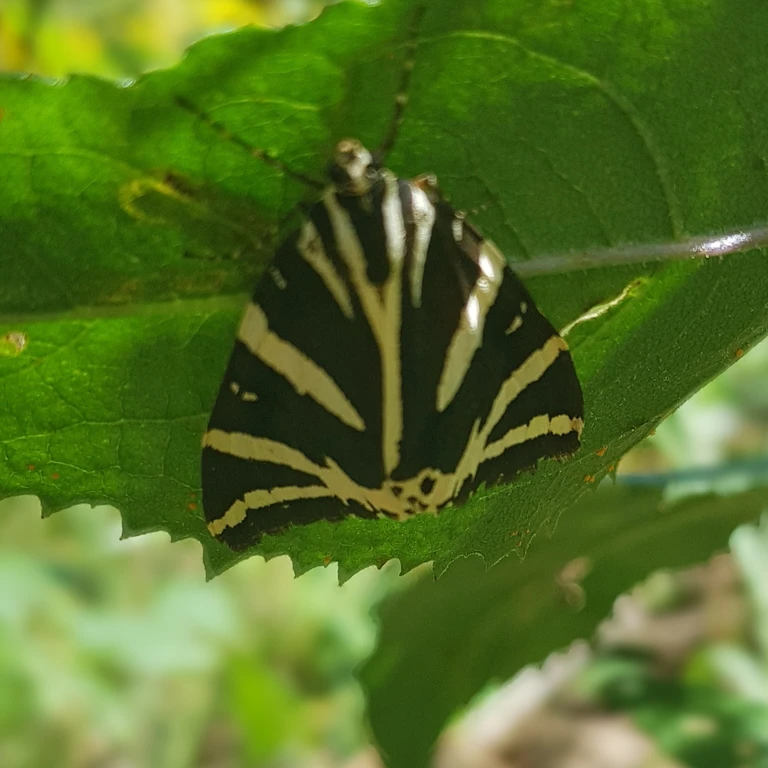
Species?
Euplagia quadripunctaria
